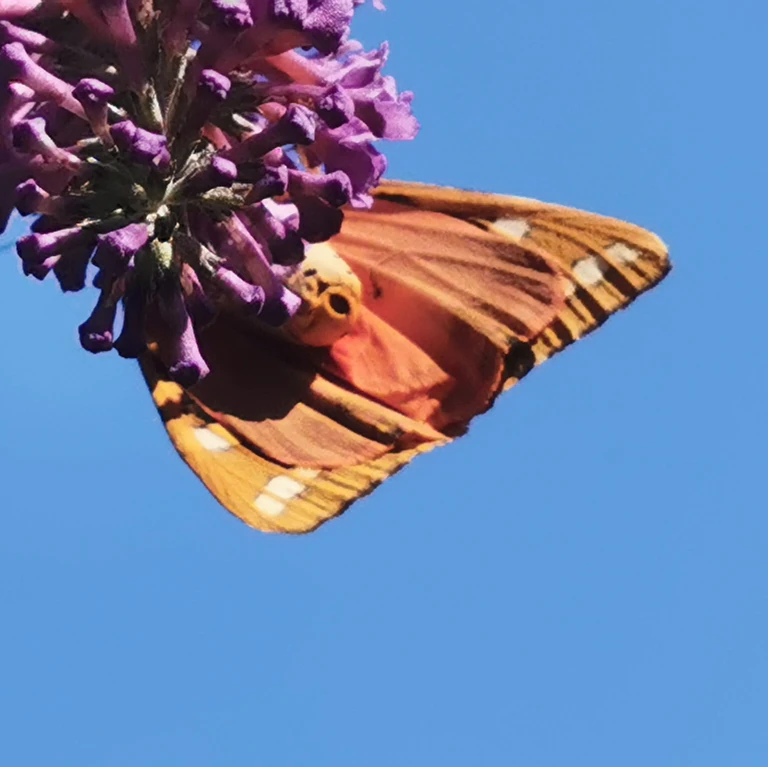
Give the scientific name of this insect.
Euplagia quadripunctaria
